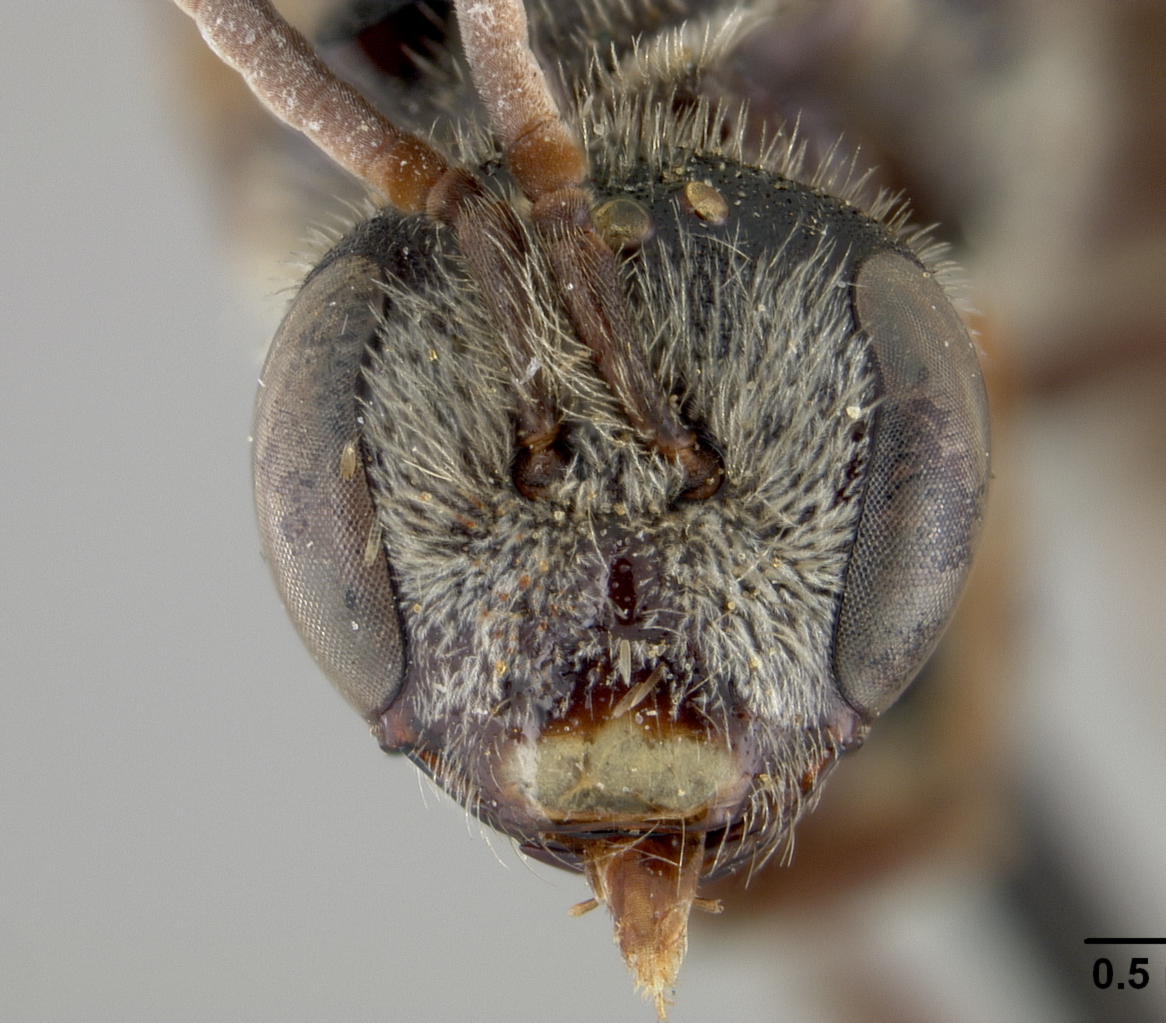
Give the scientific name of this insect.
Lasioglossum athabascense (also Halictus athabascensis)
